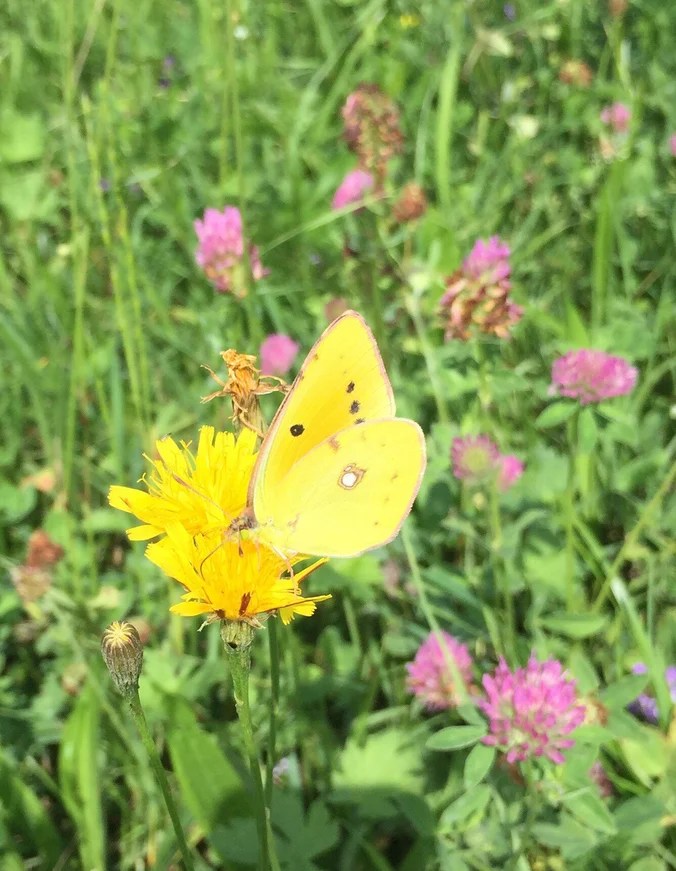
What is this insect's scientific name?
Colias croceus
